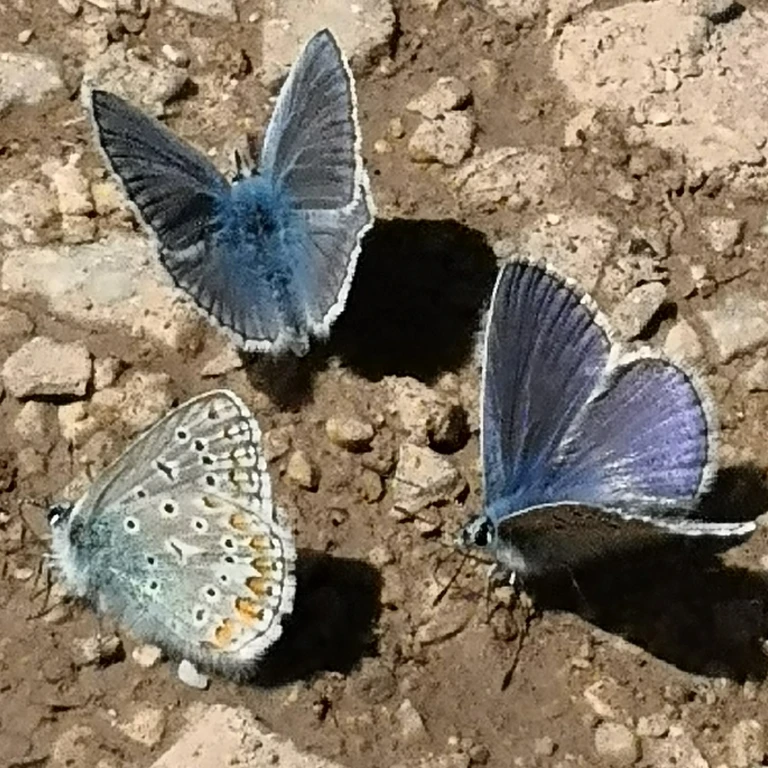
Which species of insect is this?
Polyommatus icarus
